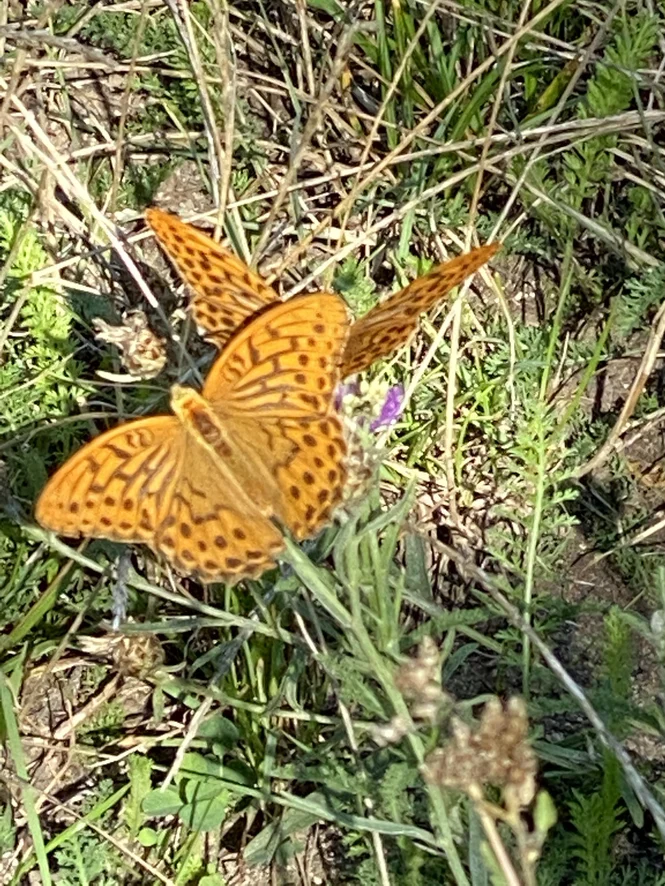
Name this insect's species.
Argynnis paphia
